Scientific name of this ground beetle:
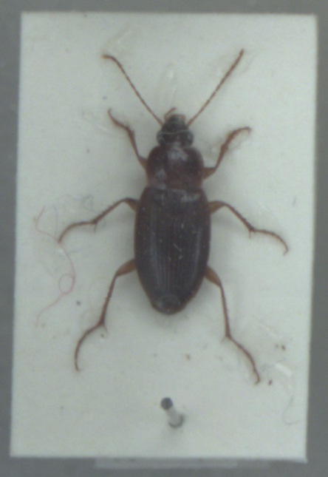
Calathus mollis
